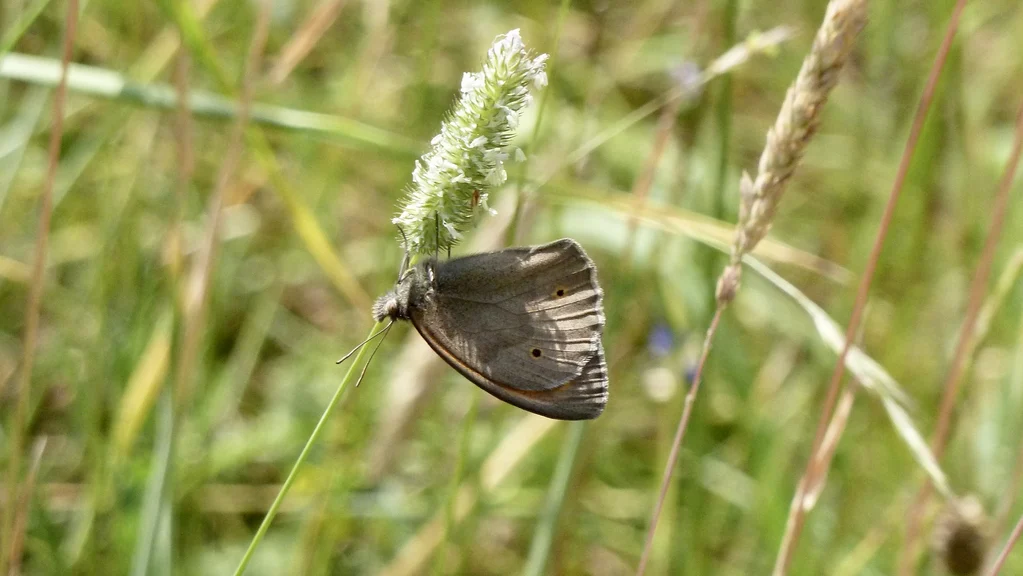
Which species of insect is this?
Maniola jurtina
